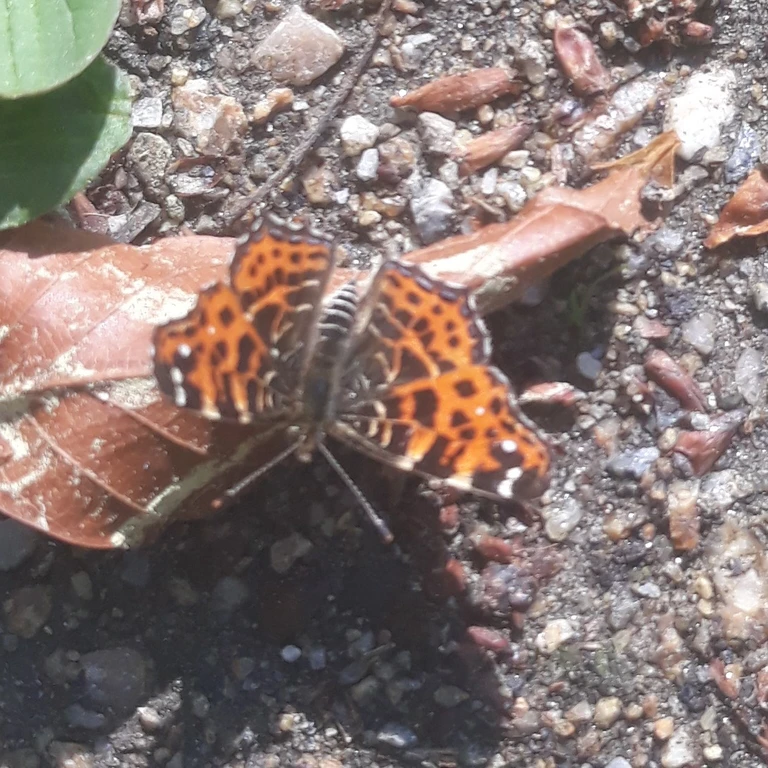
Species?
Araschnia levana
